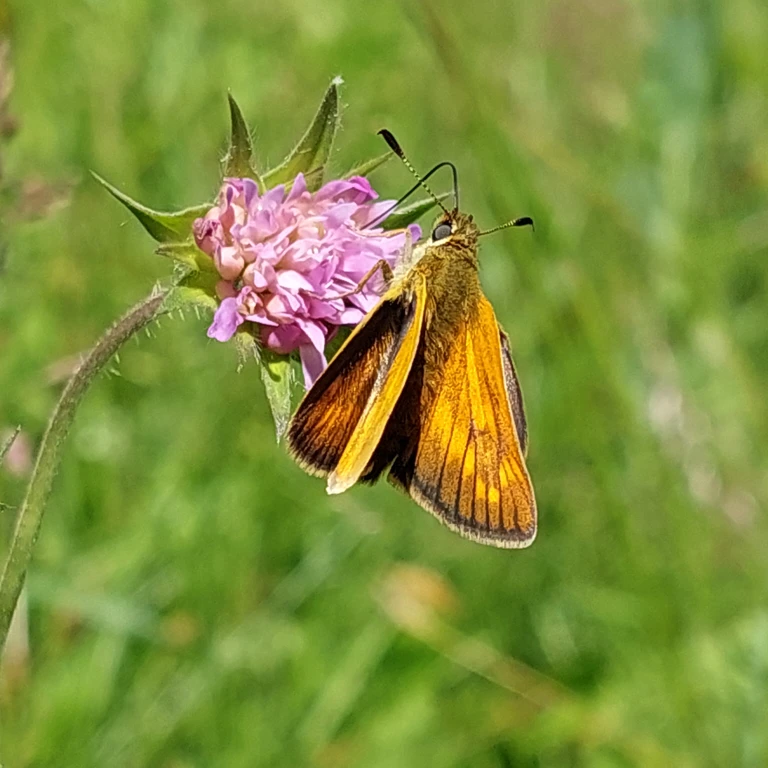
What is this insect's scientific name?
Ochlodes sylvanus (also Ochlodes venata)
